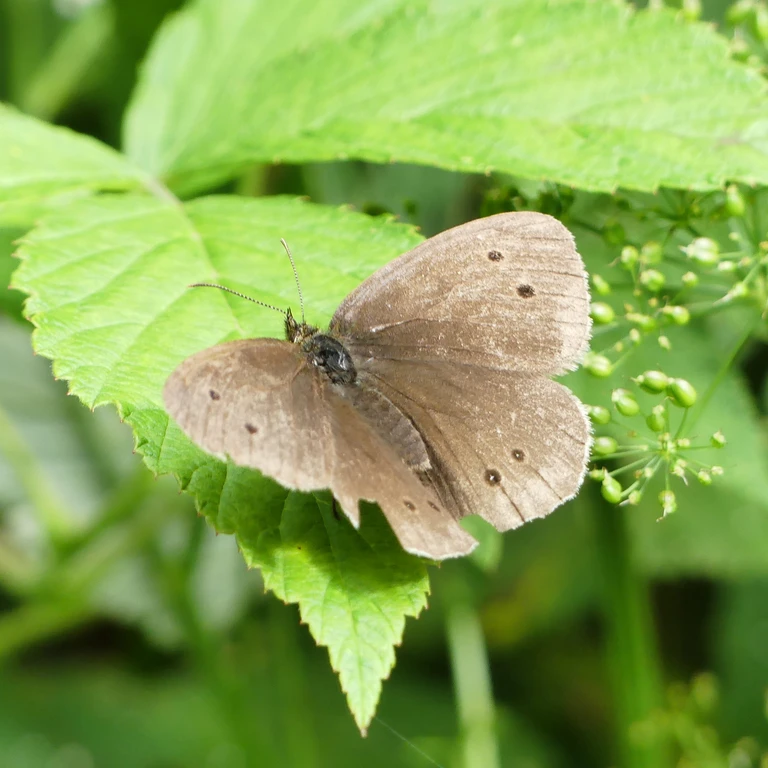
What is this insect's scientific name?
Aphantopus hyperantus
